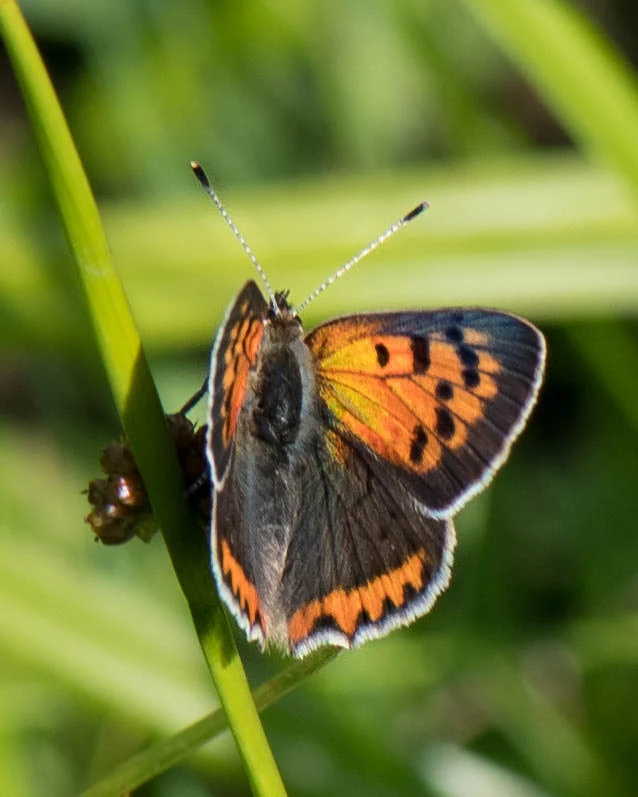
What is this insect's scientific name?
Lycaena phlaeas
